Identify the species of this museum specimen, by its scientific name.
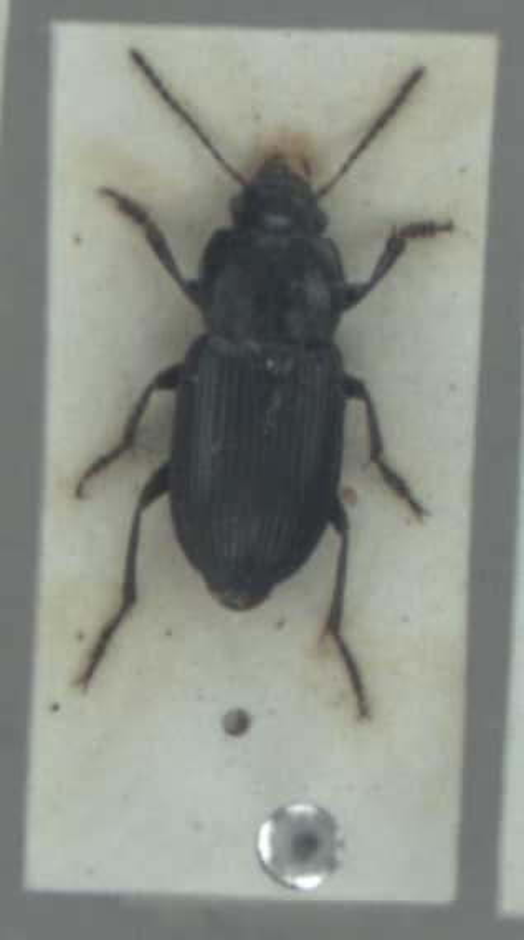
Anisodactylus nemorivagus
